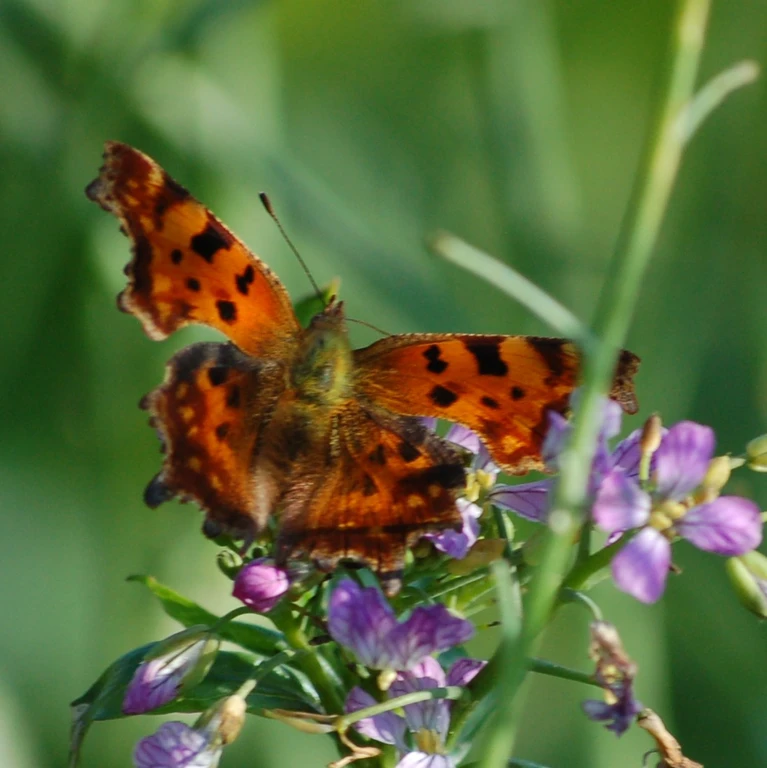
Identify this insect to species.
Polygonia c-album
